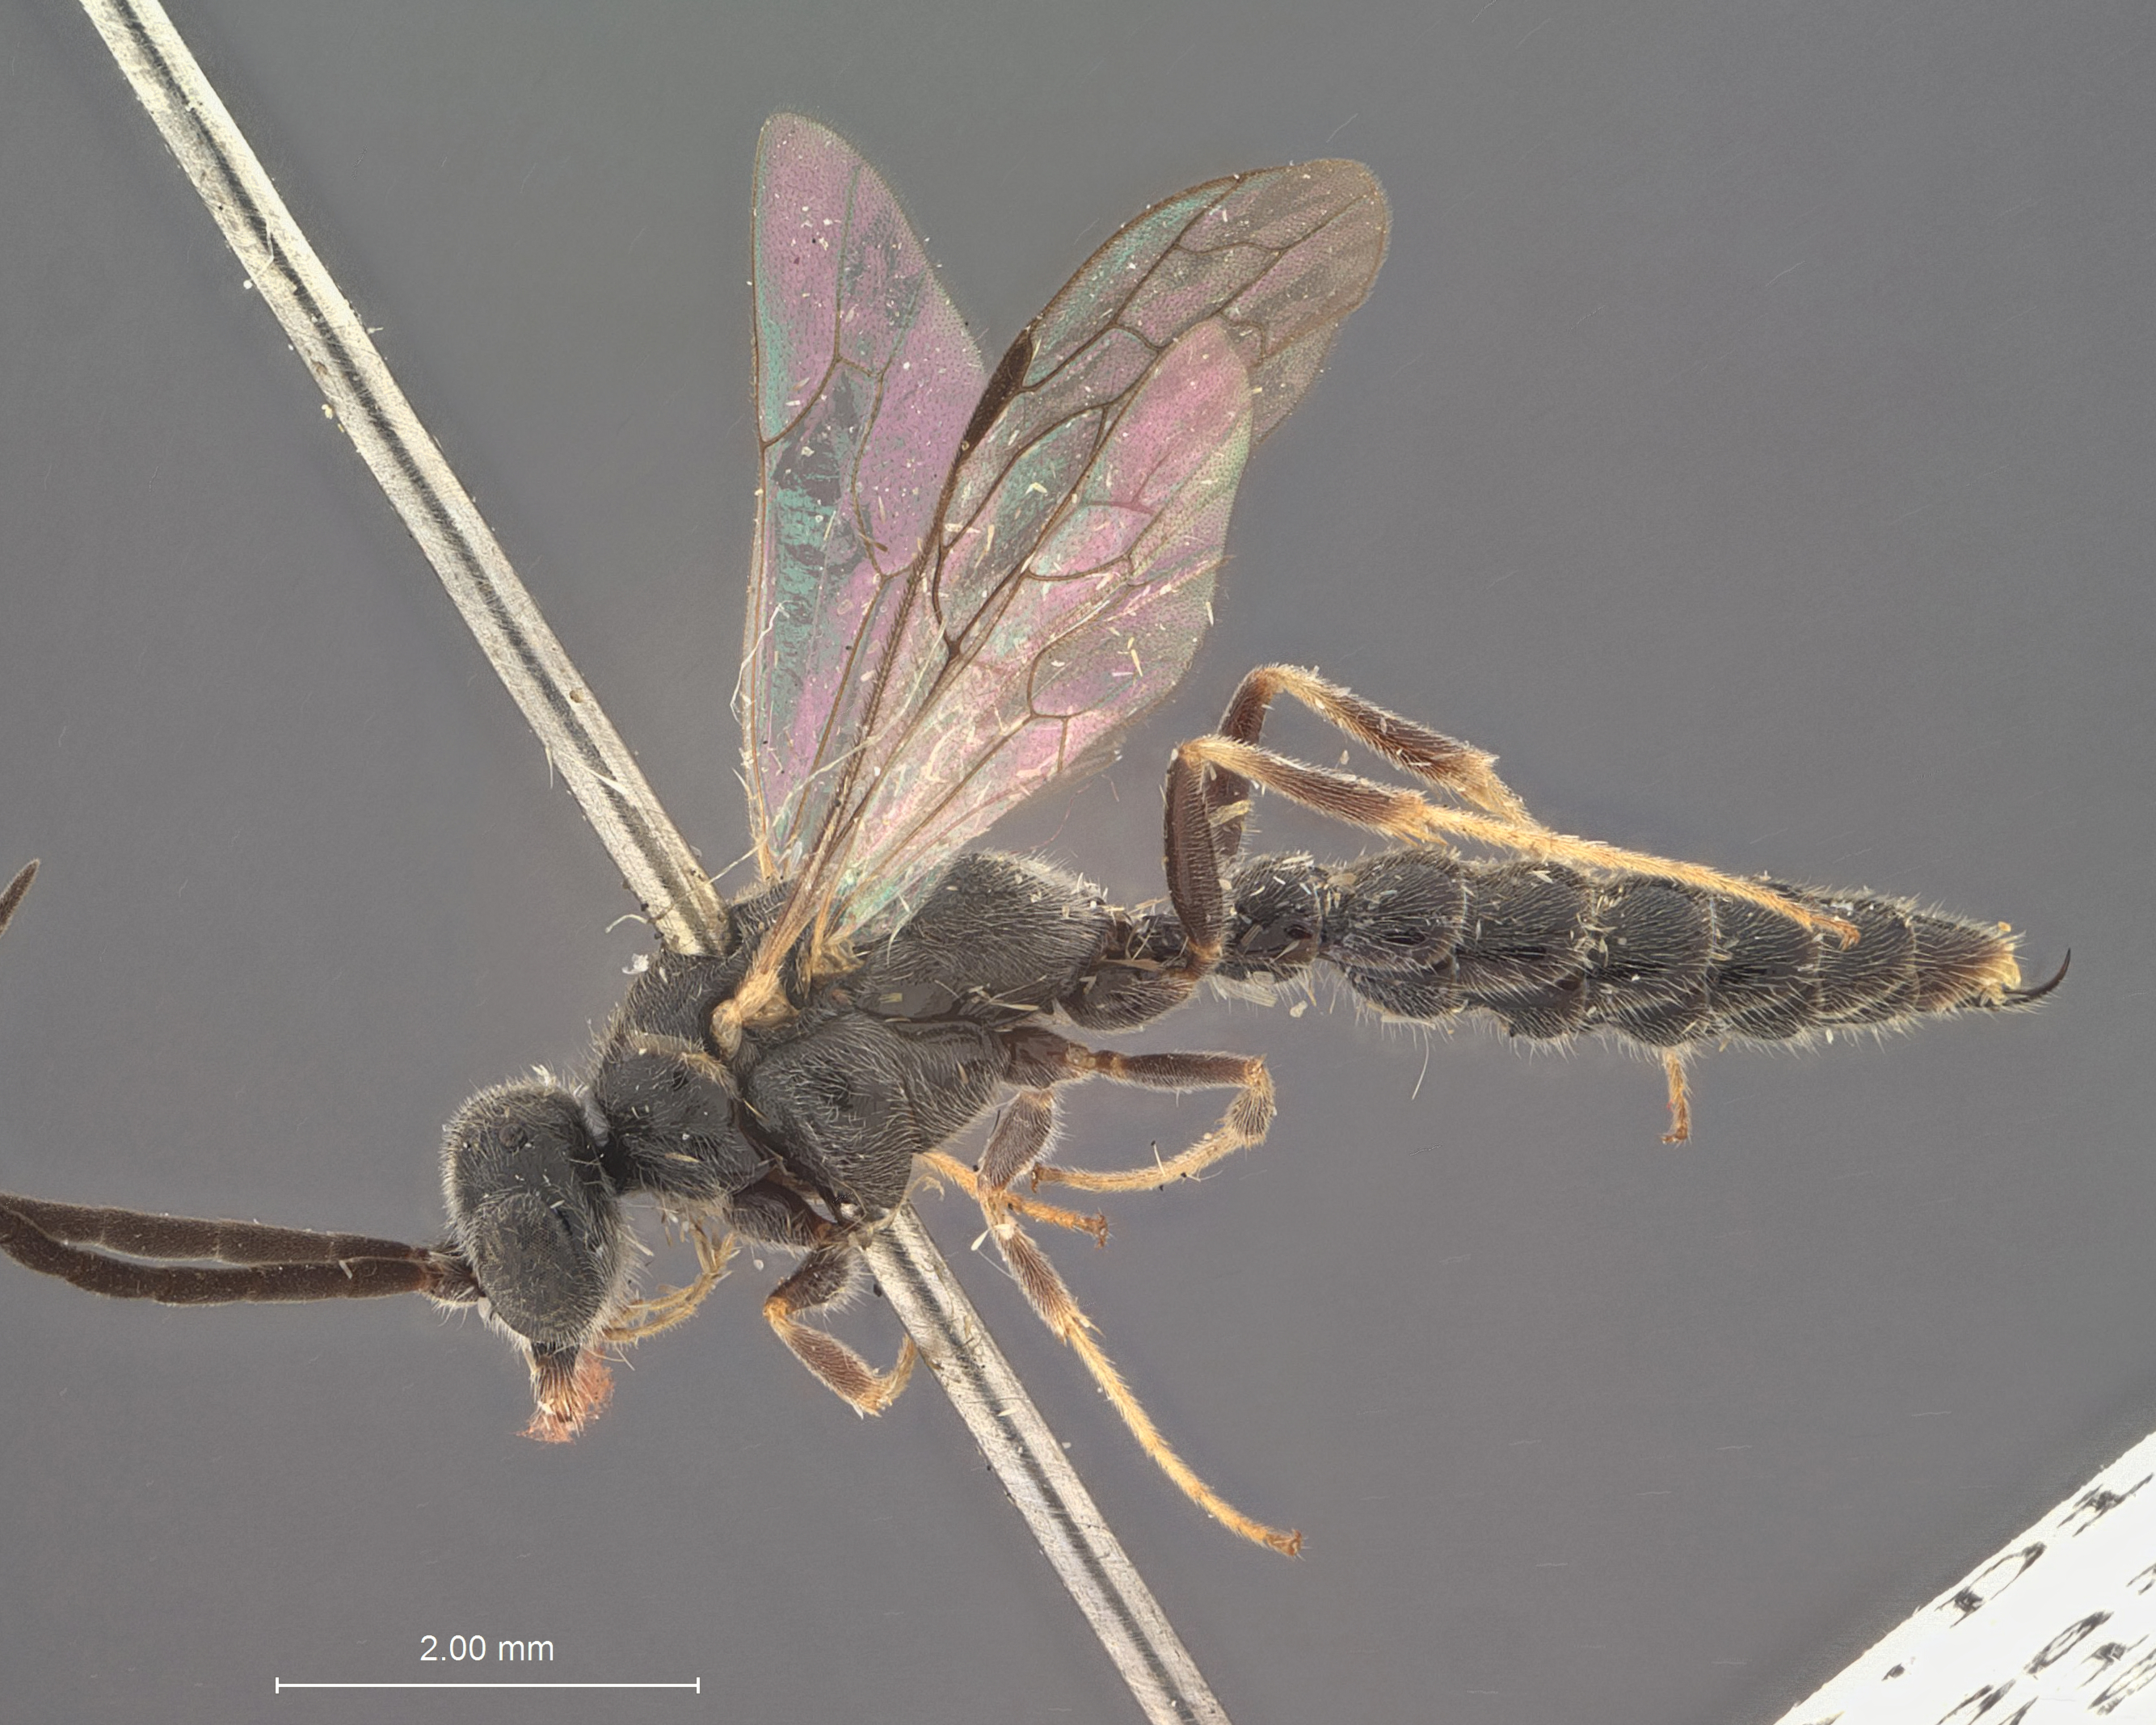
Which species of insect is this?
Methocha kandyensis
